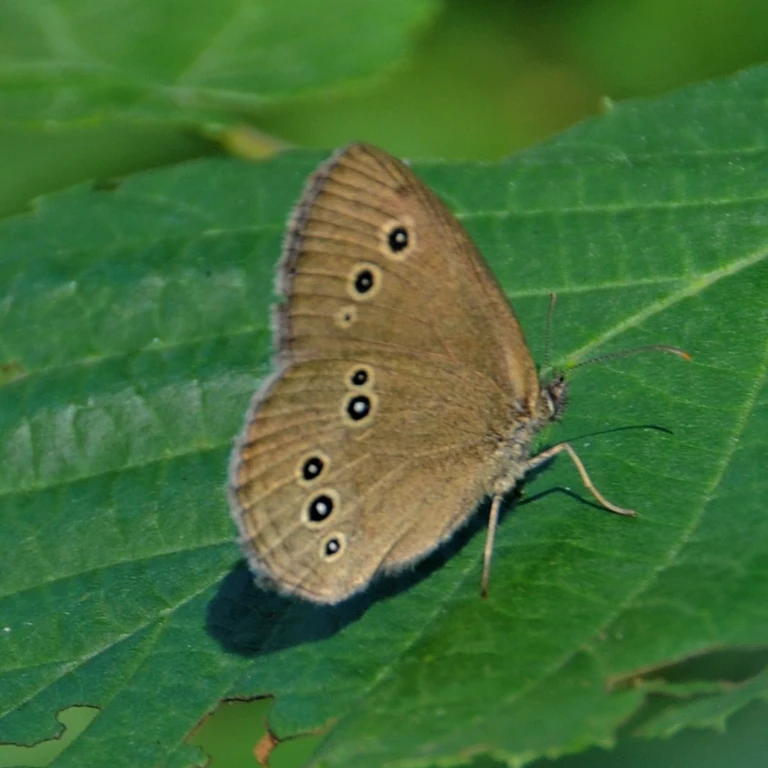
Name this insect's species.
Aphantopus hyperantus
